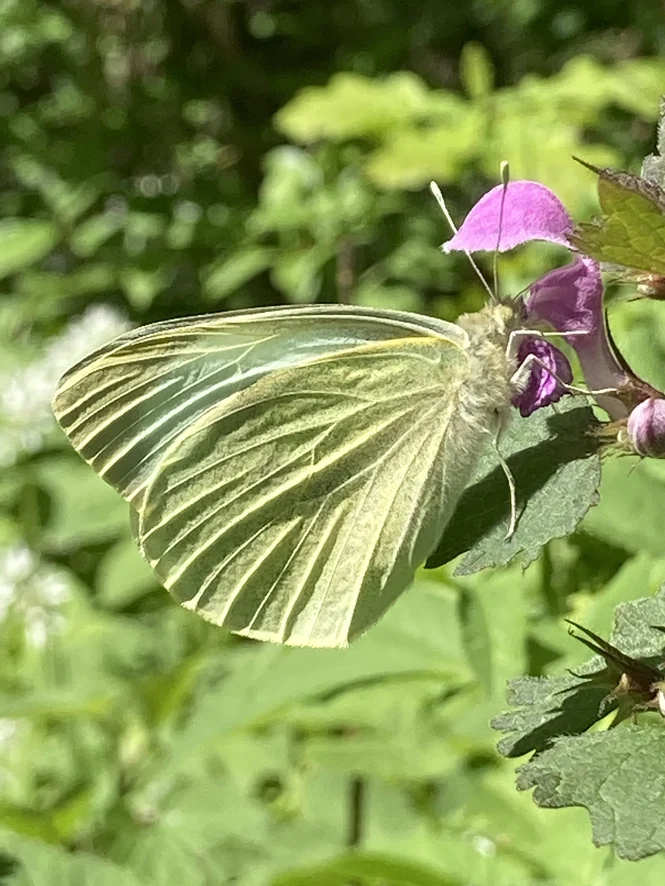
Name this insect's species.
Pieris brassicae
